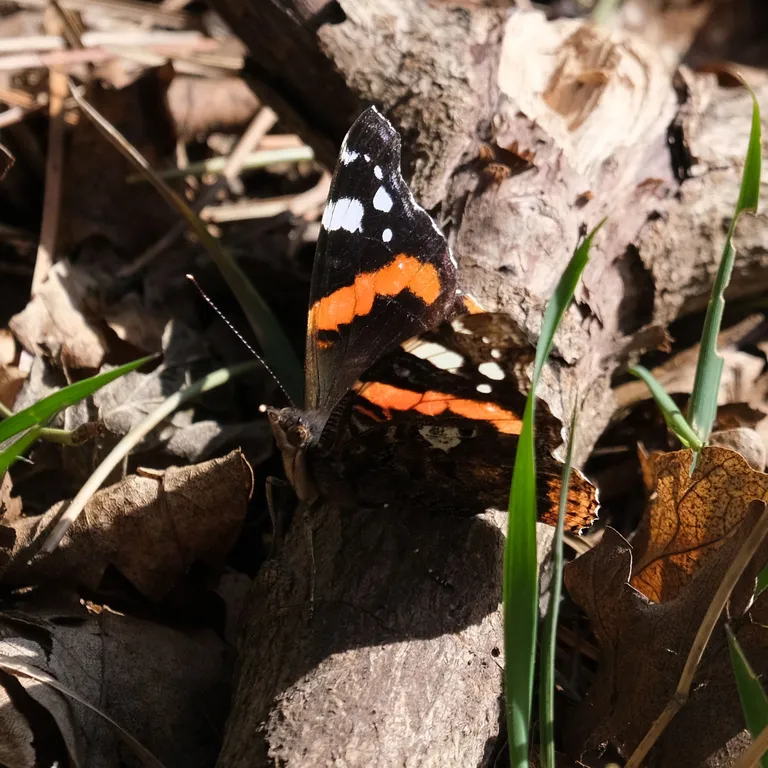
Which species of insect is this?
Vanessa atalanta
